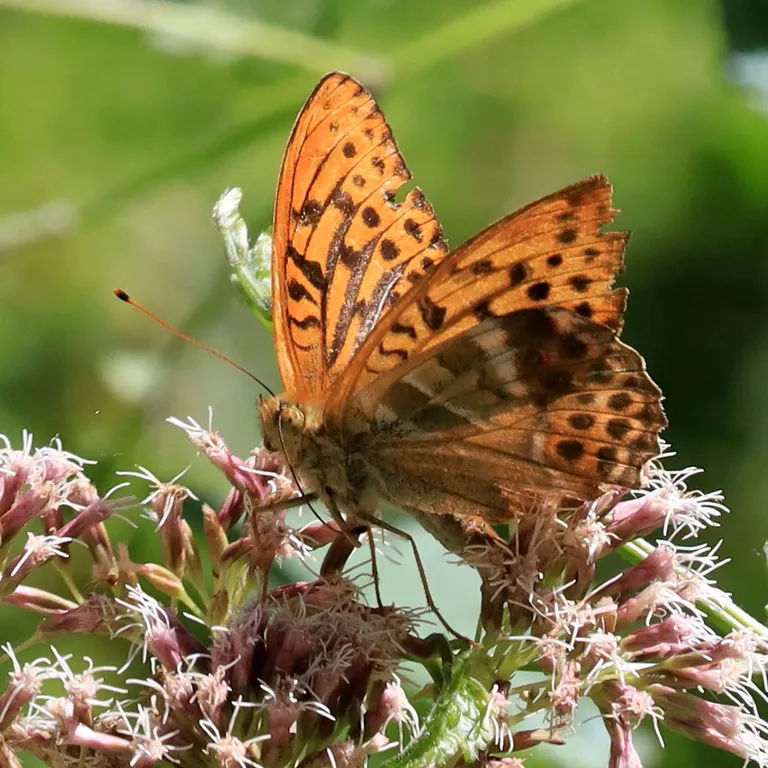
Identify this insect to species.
Argynnis paphia
